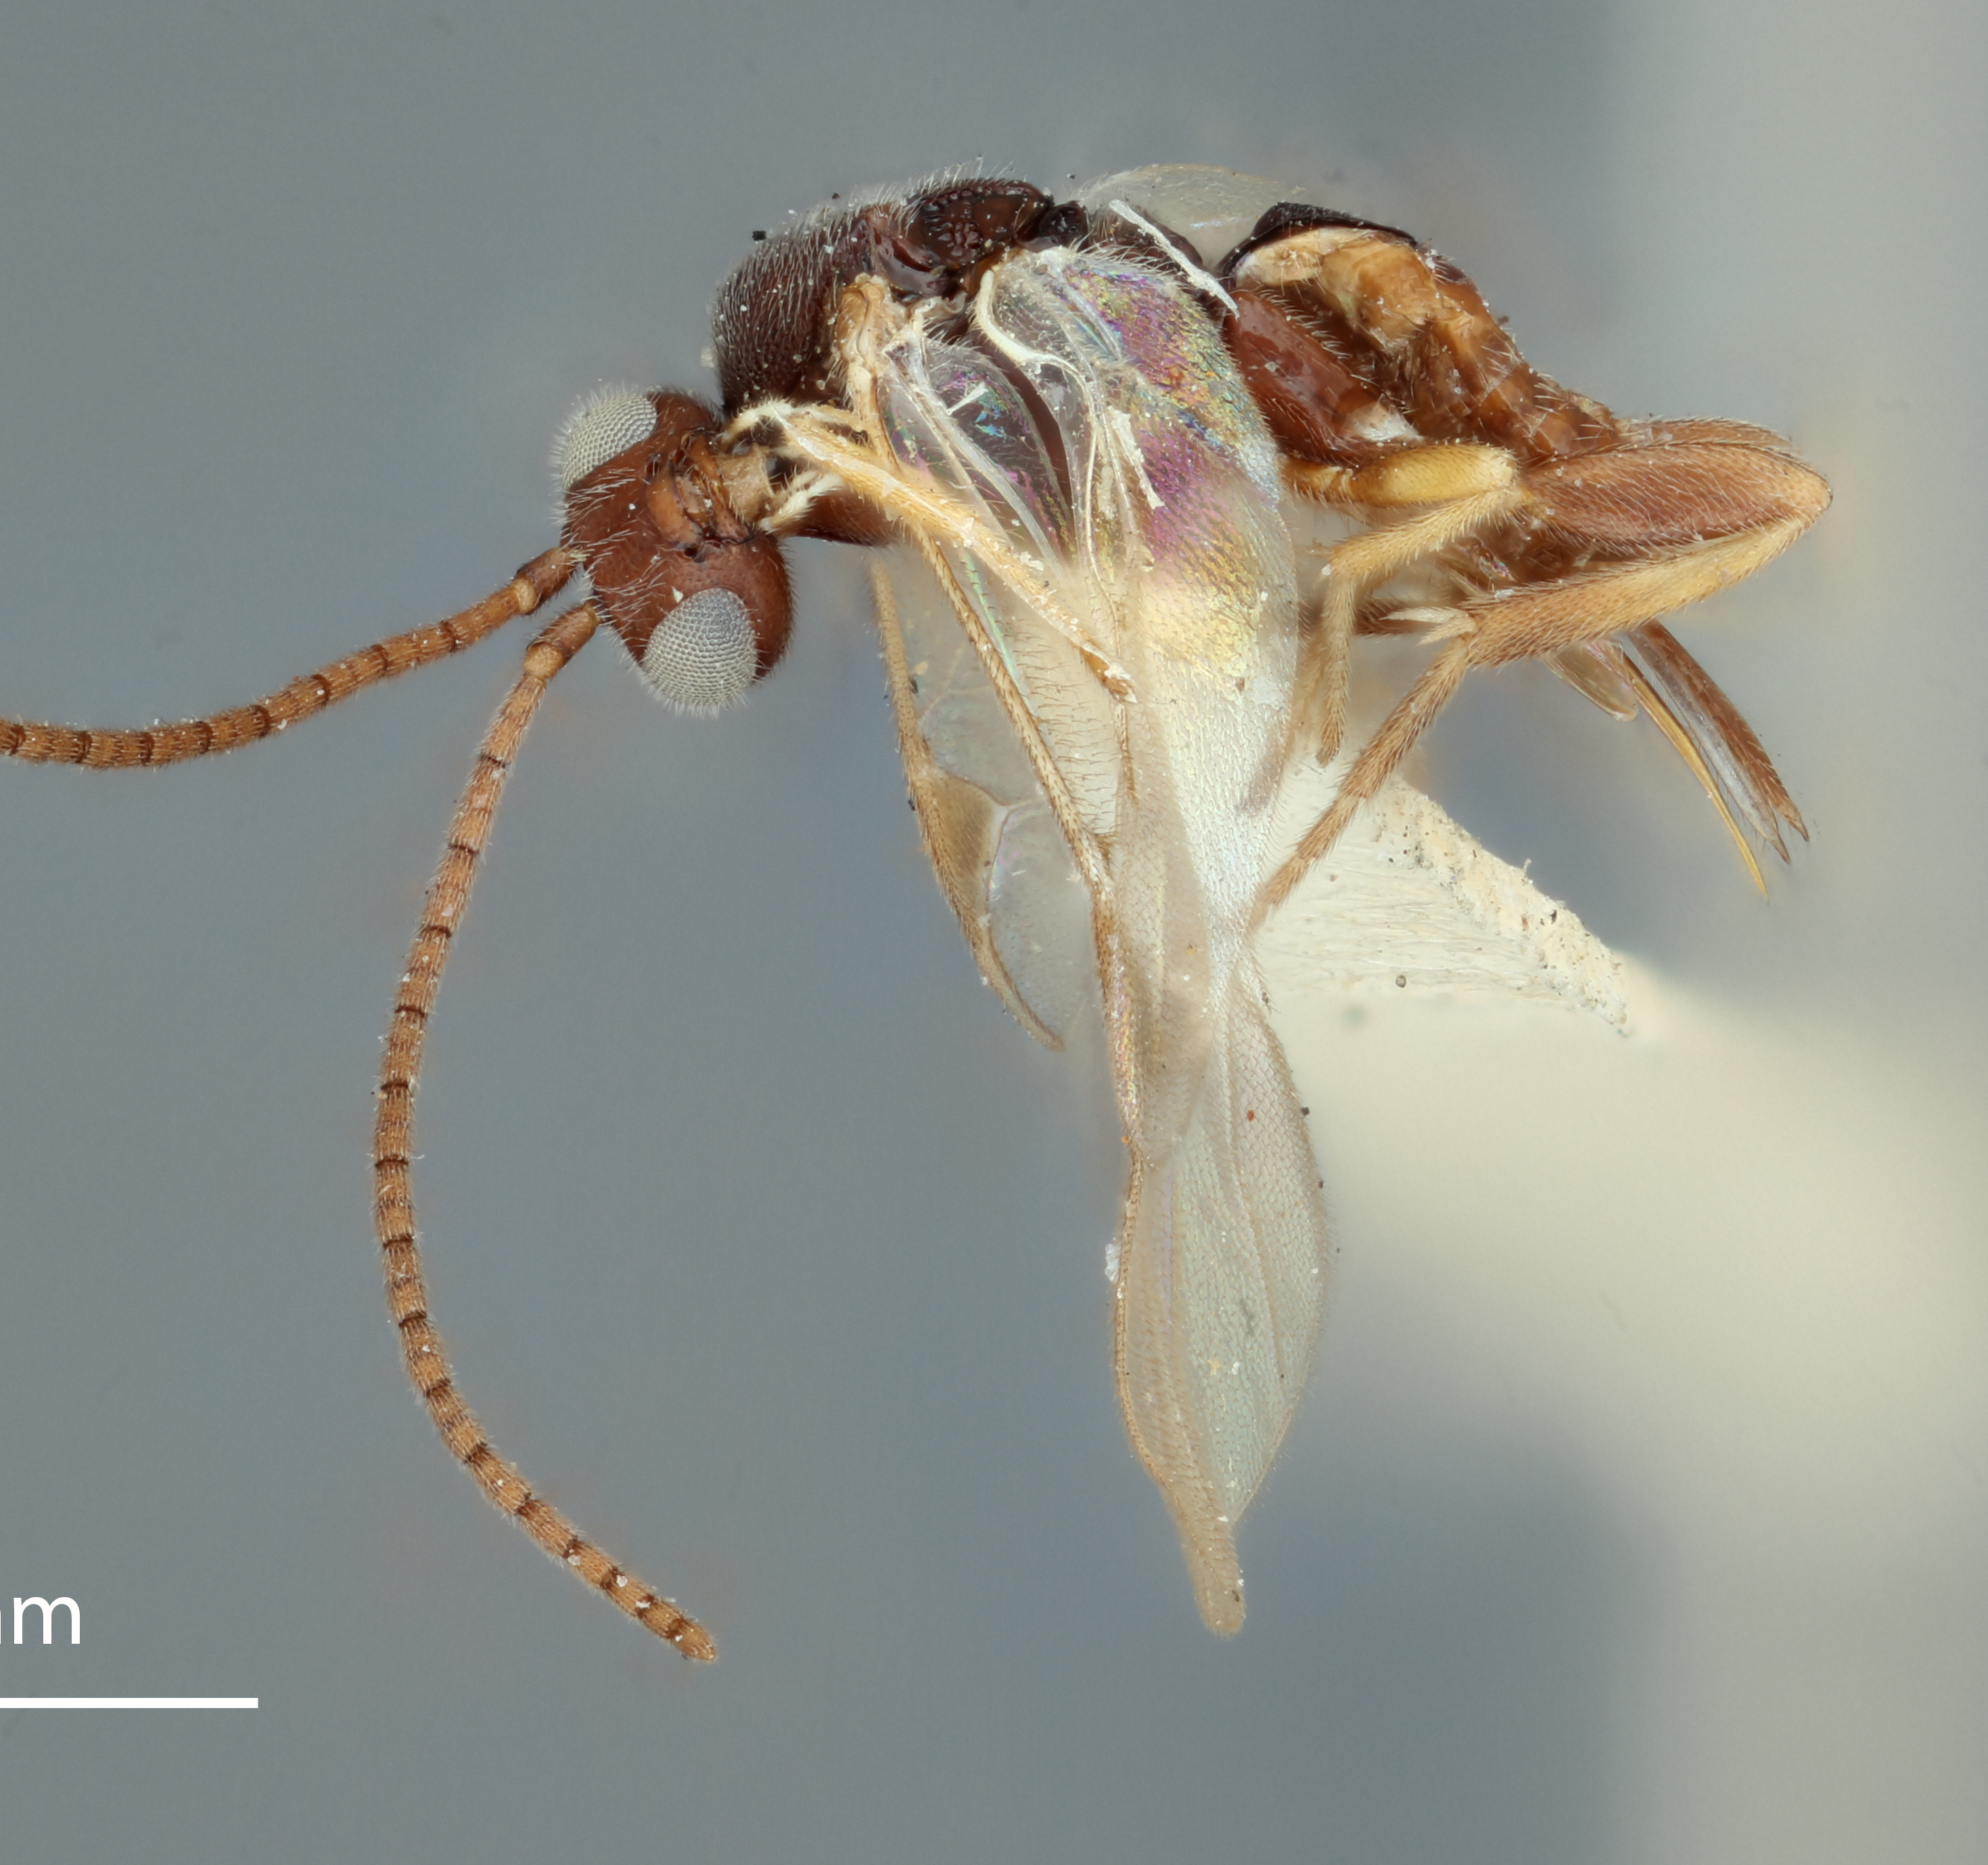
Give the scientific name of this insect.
Urogaster philippinensis
